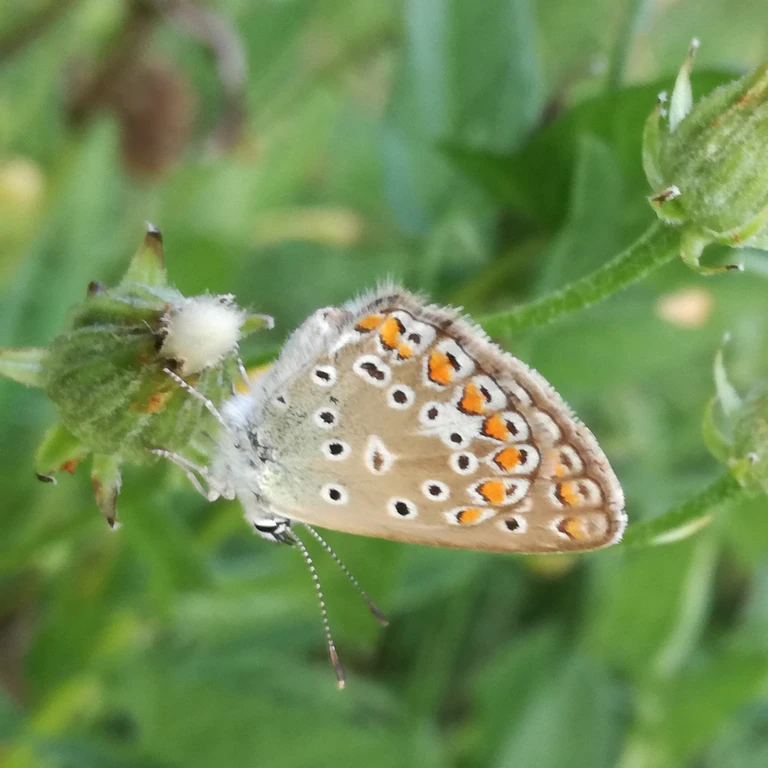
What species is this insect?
Polyommatus icarus
